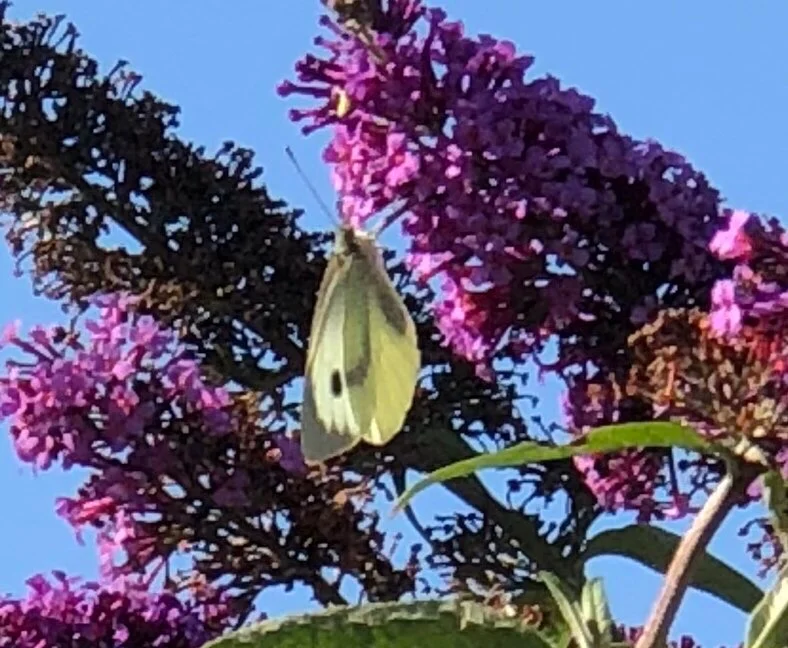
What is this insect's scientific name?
Pieris brassicae
